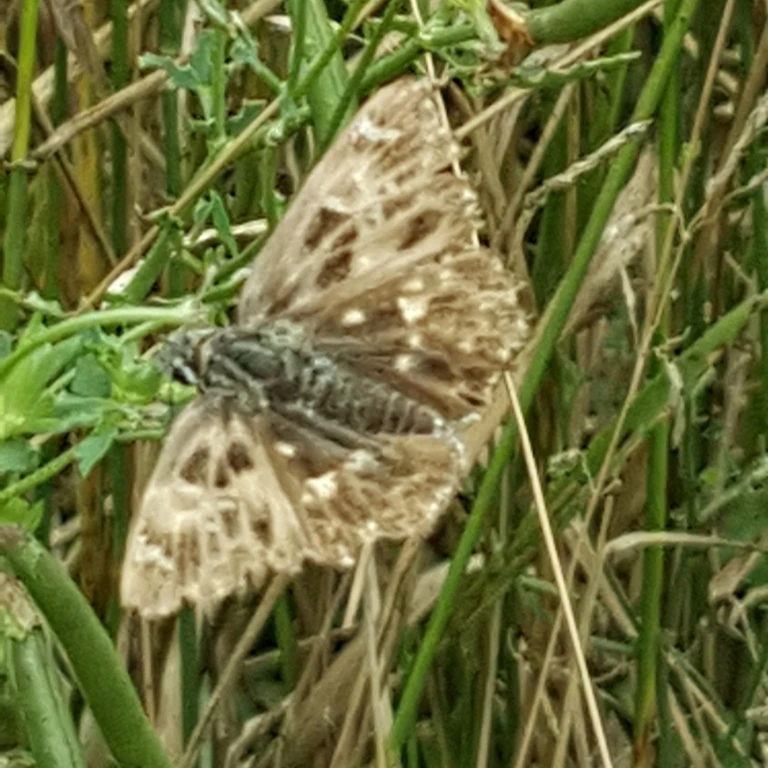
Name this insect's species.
Carcharodus alceae
